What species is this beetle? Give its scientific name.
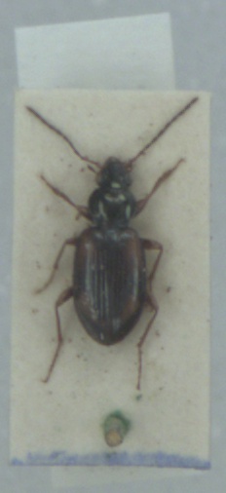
Bembidion tetracolum
